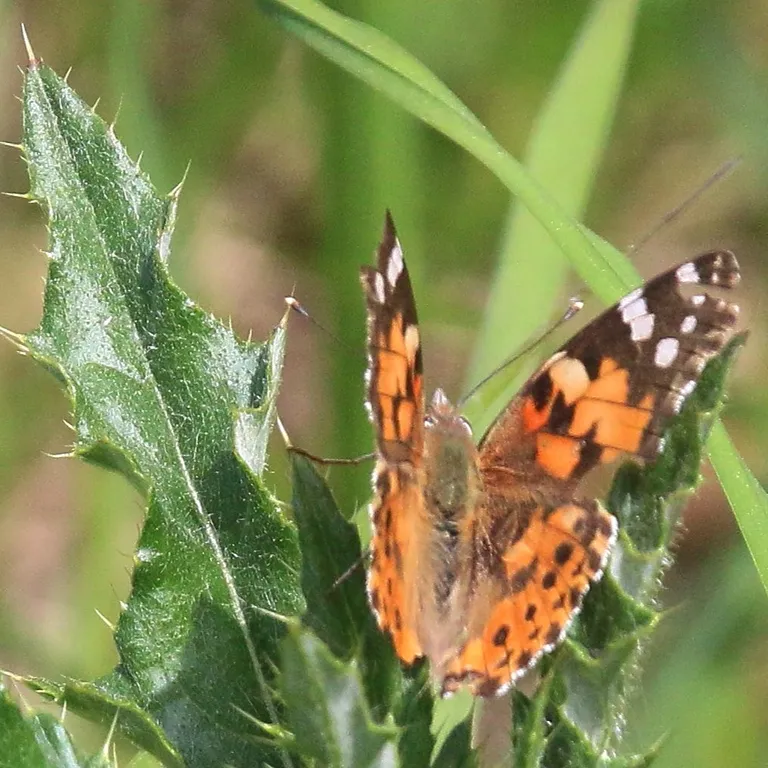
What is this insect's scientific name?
Vanessa cardui
